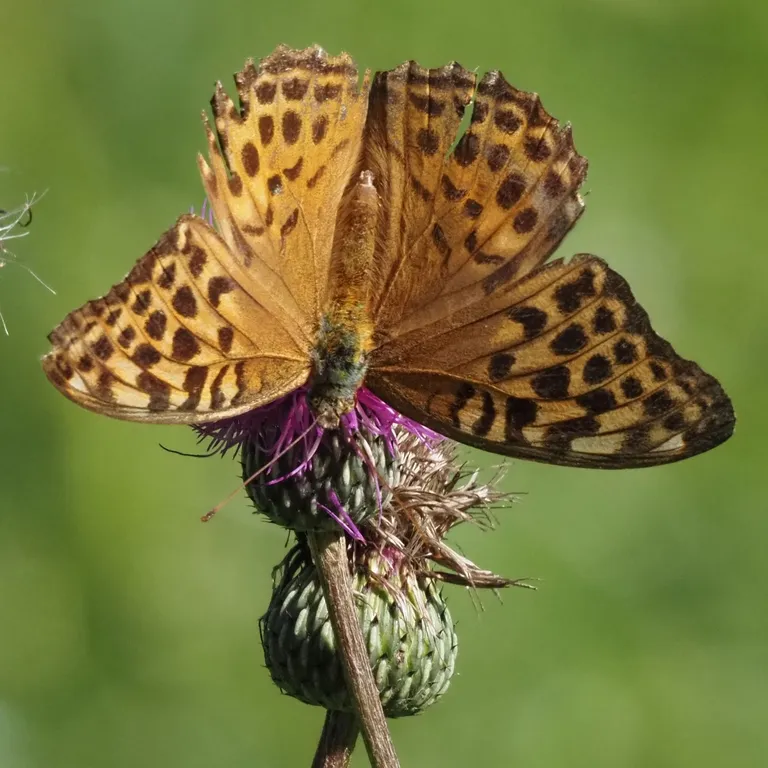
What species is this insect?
Argynnis paphia
